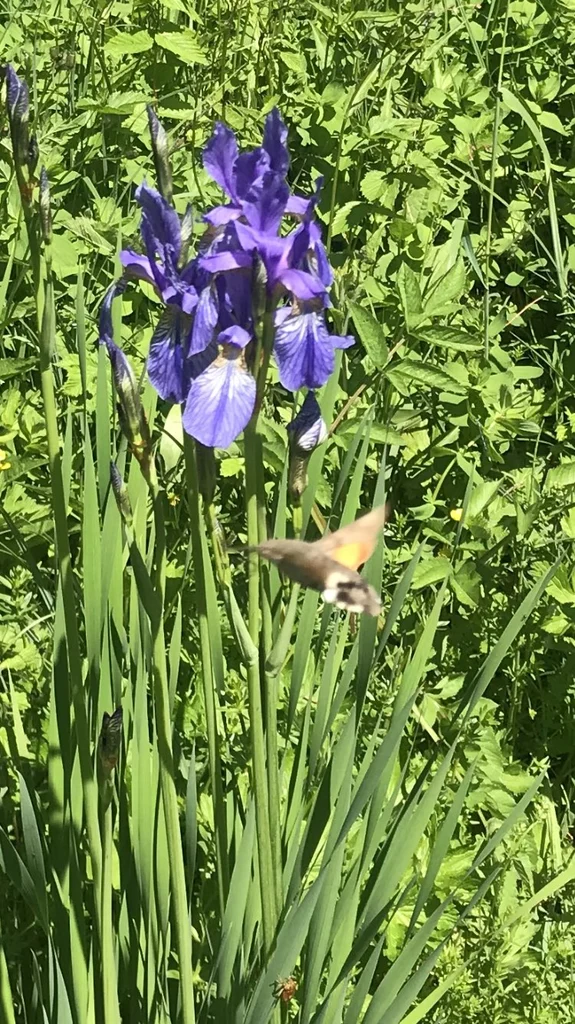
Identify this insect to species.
Macroglossum stellatarum
